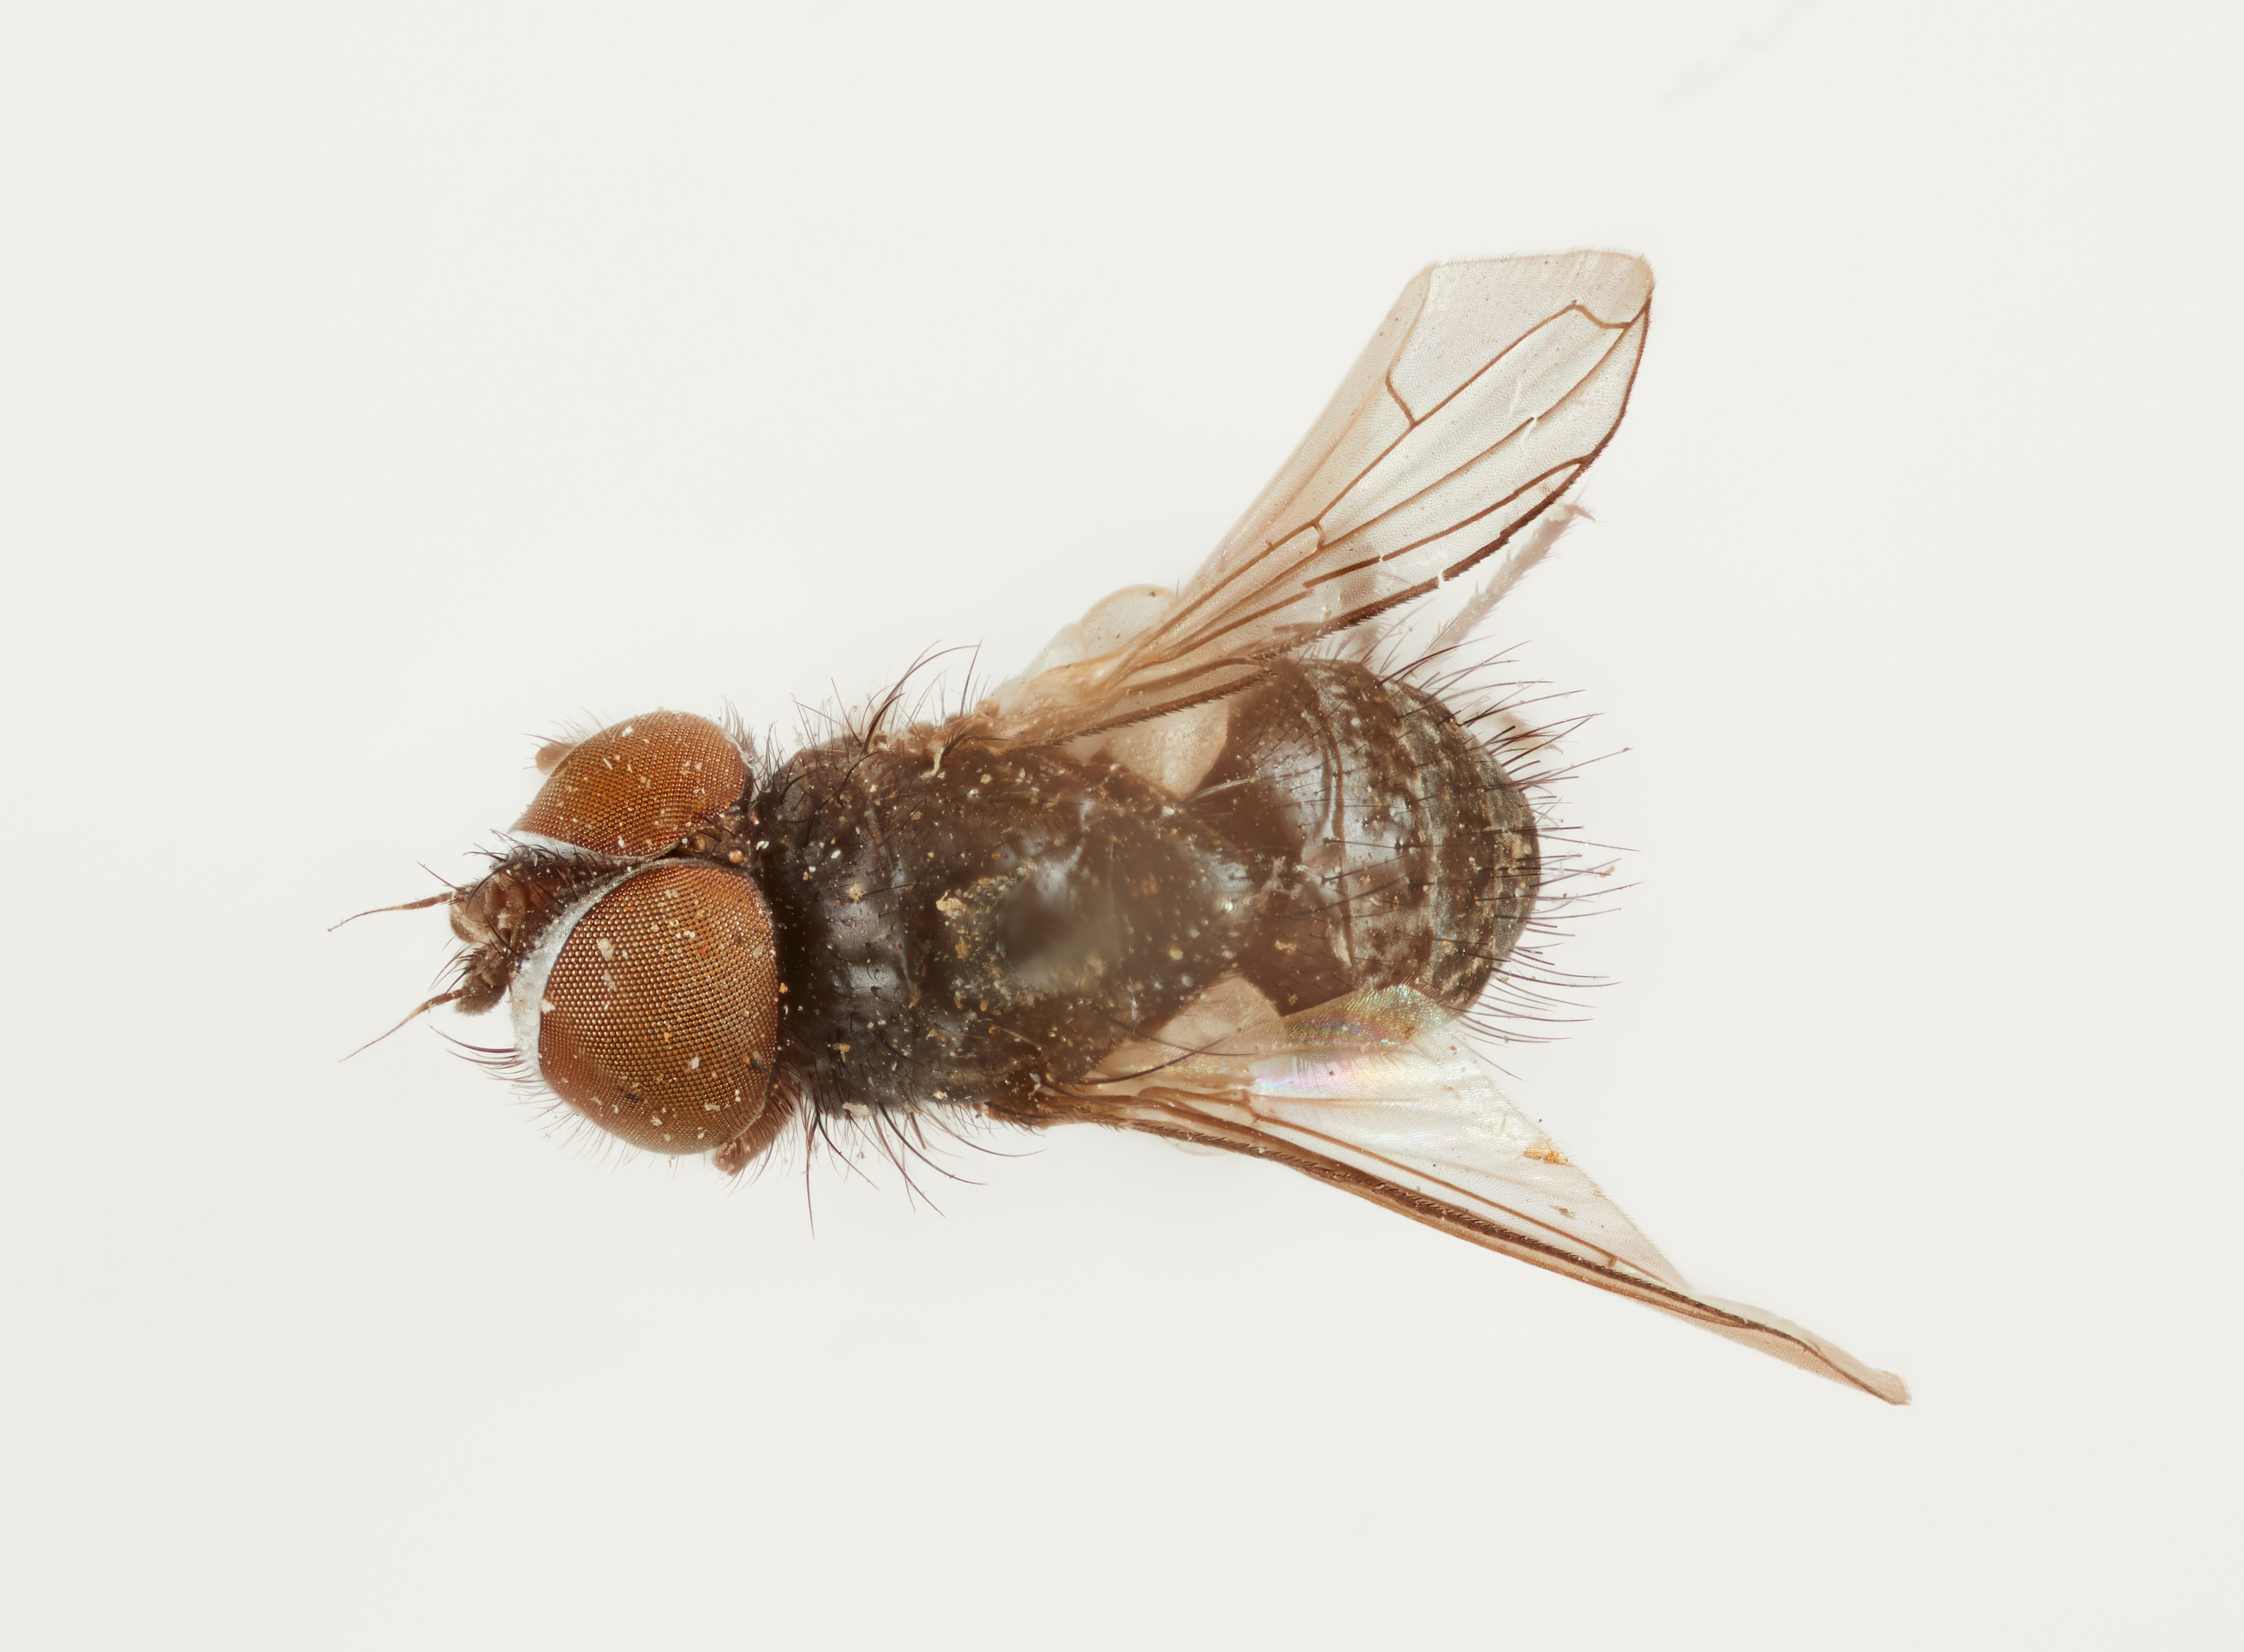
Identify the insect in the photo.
Hyalomyodes dorsalis
